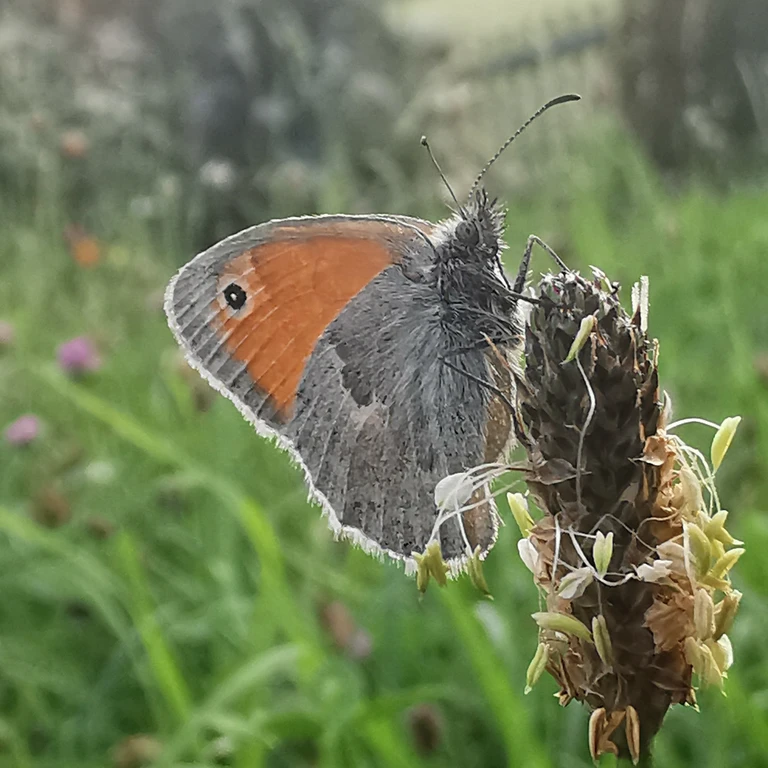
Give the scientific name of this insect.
Coenonympha pamphilus
